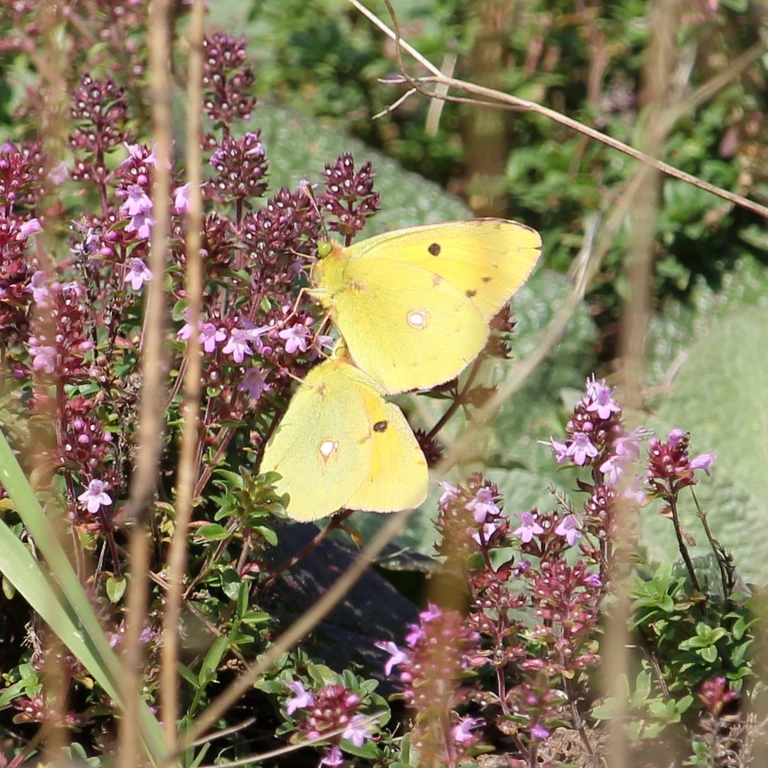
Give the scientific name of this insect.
Colias croceus
